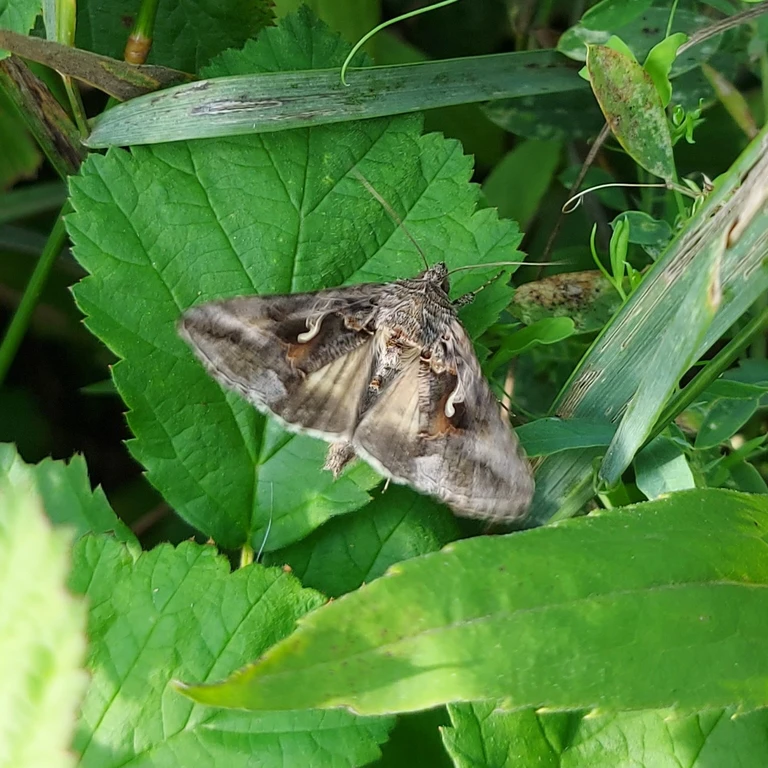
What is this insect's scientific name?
Autographa gamma
